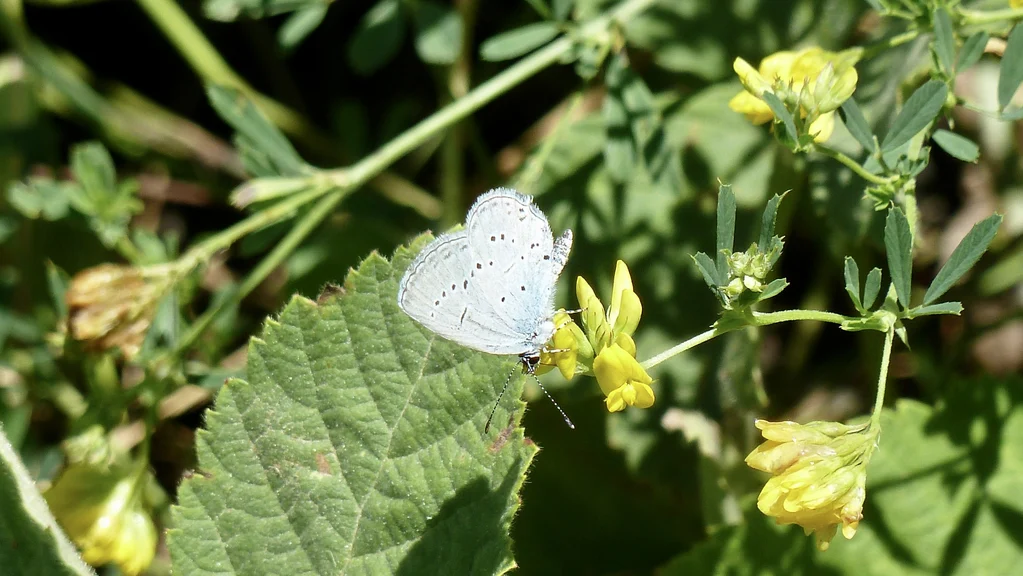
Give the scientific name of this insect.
Cupido decolorata (also Elkalyce decolorata)
